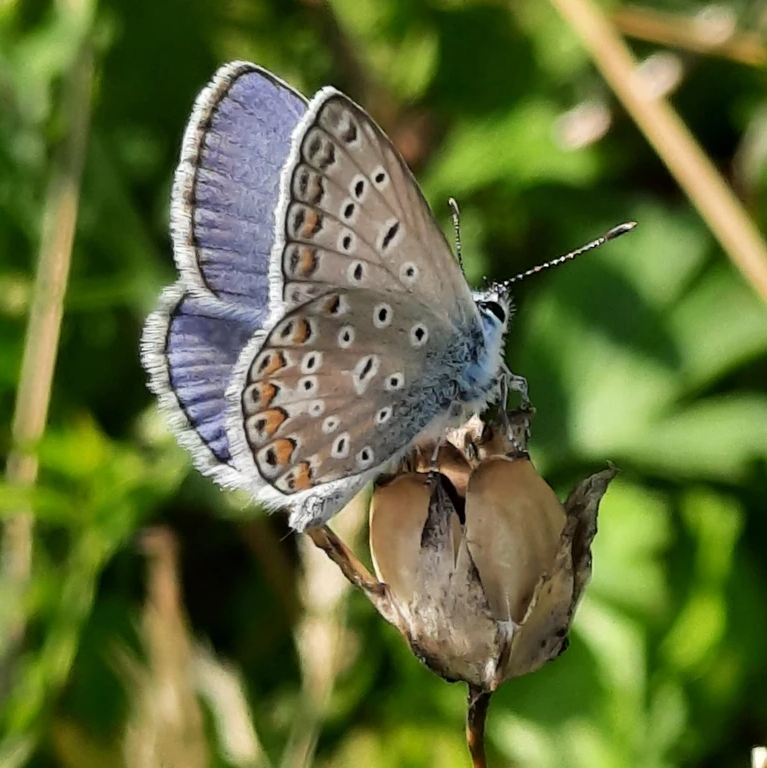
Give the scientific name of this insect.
Polyommatus icarus
